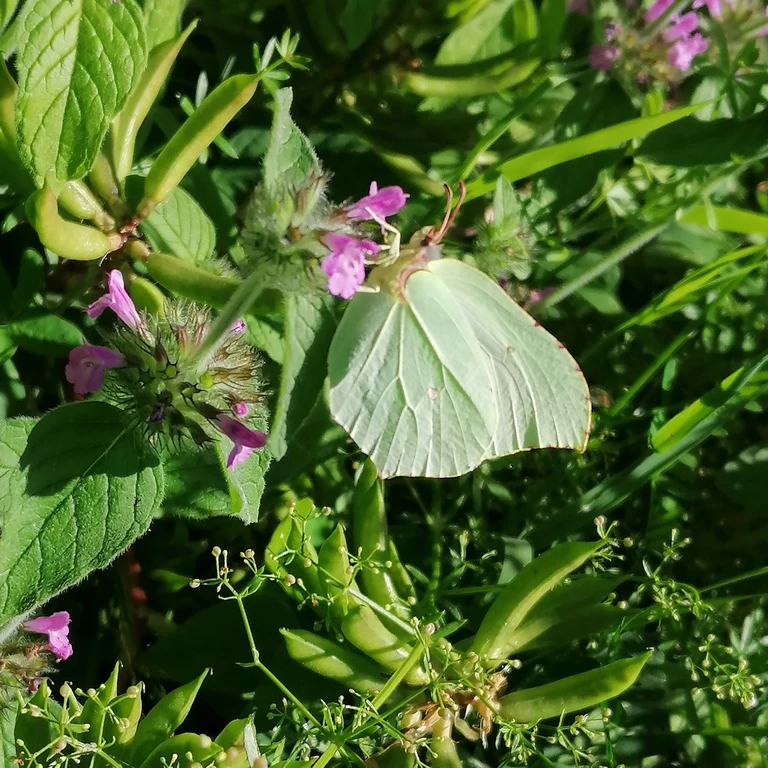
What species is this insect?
Gonepteryx rhamni
